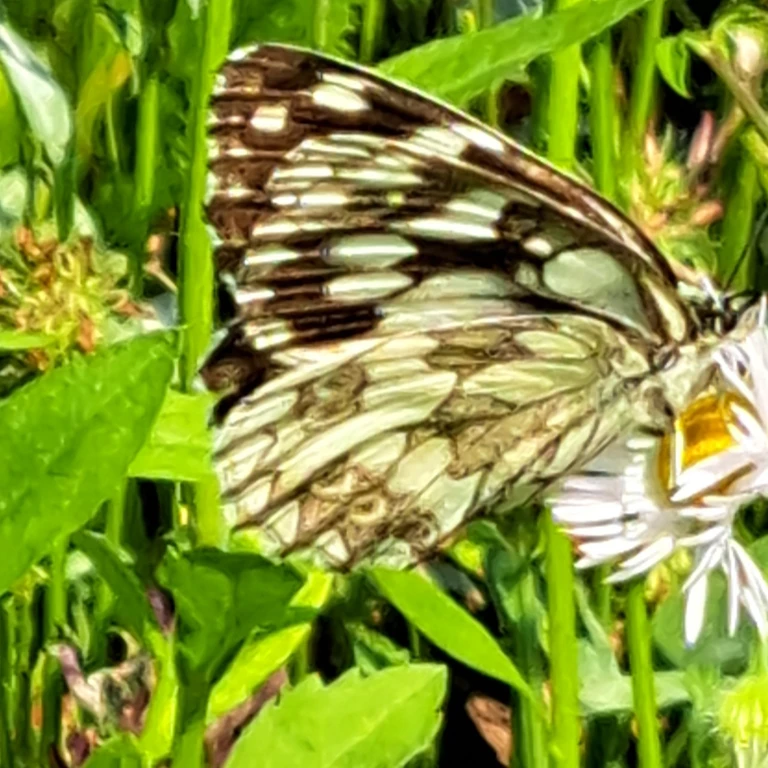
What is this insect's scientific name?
Melanargia galathea
